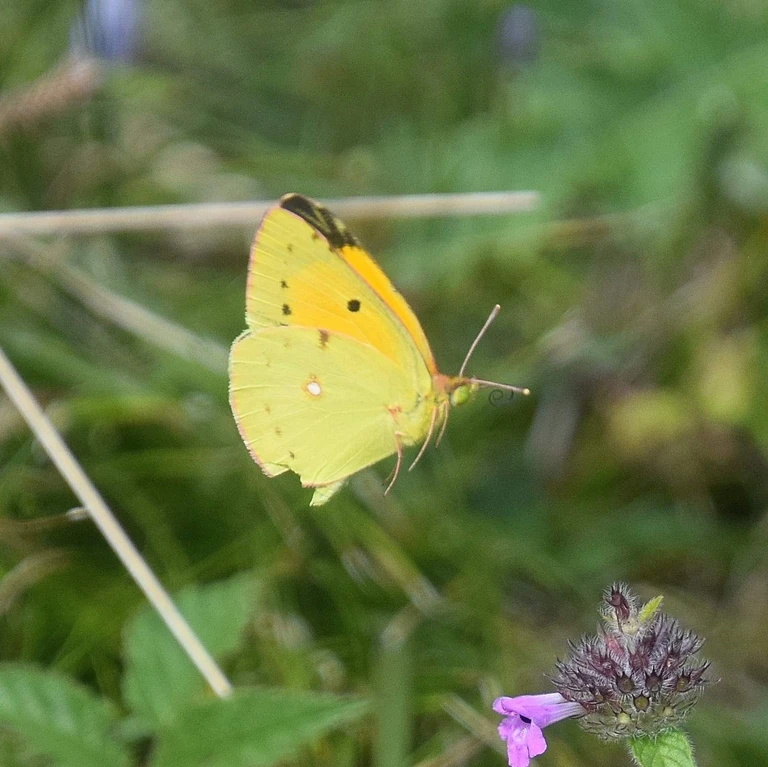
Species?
Colias croceus
